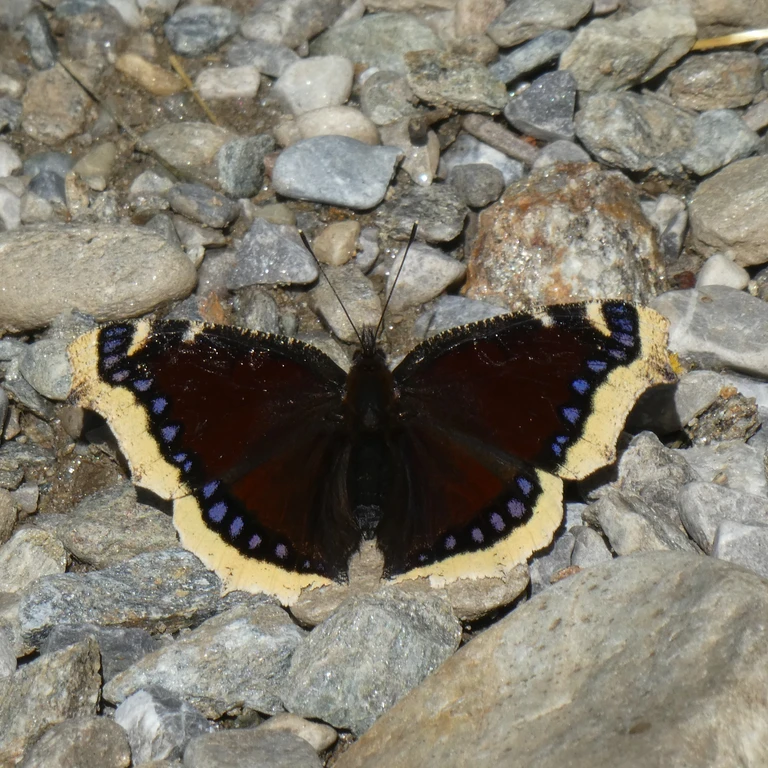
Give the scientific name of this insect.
Nymphalis antiopa
